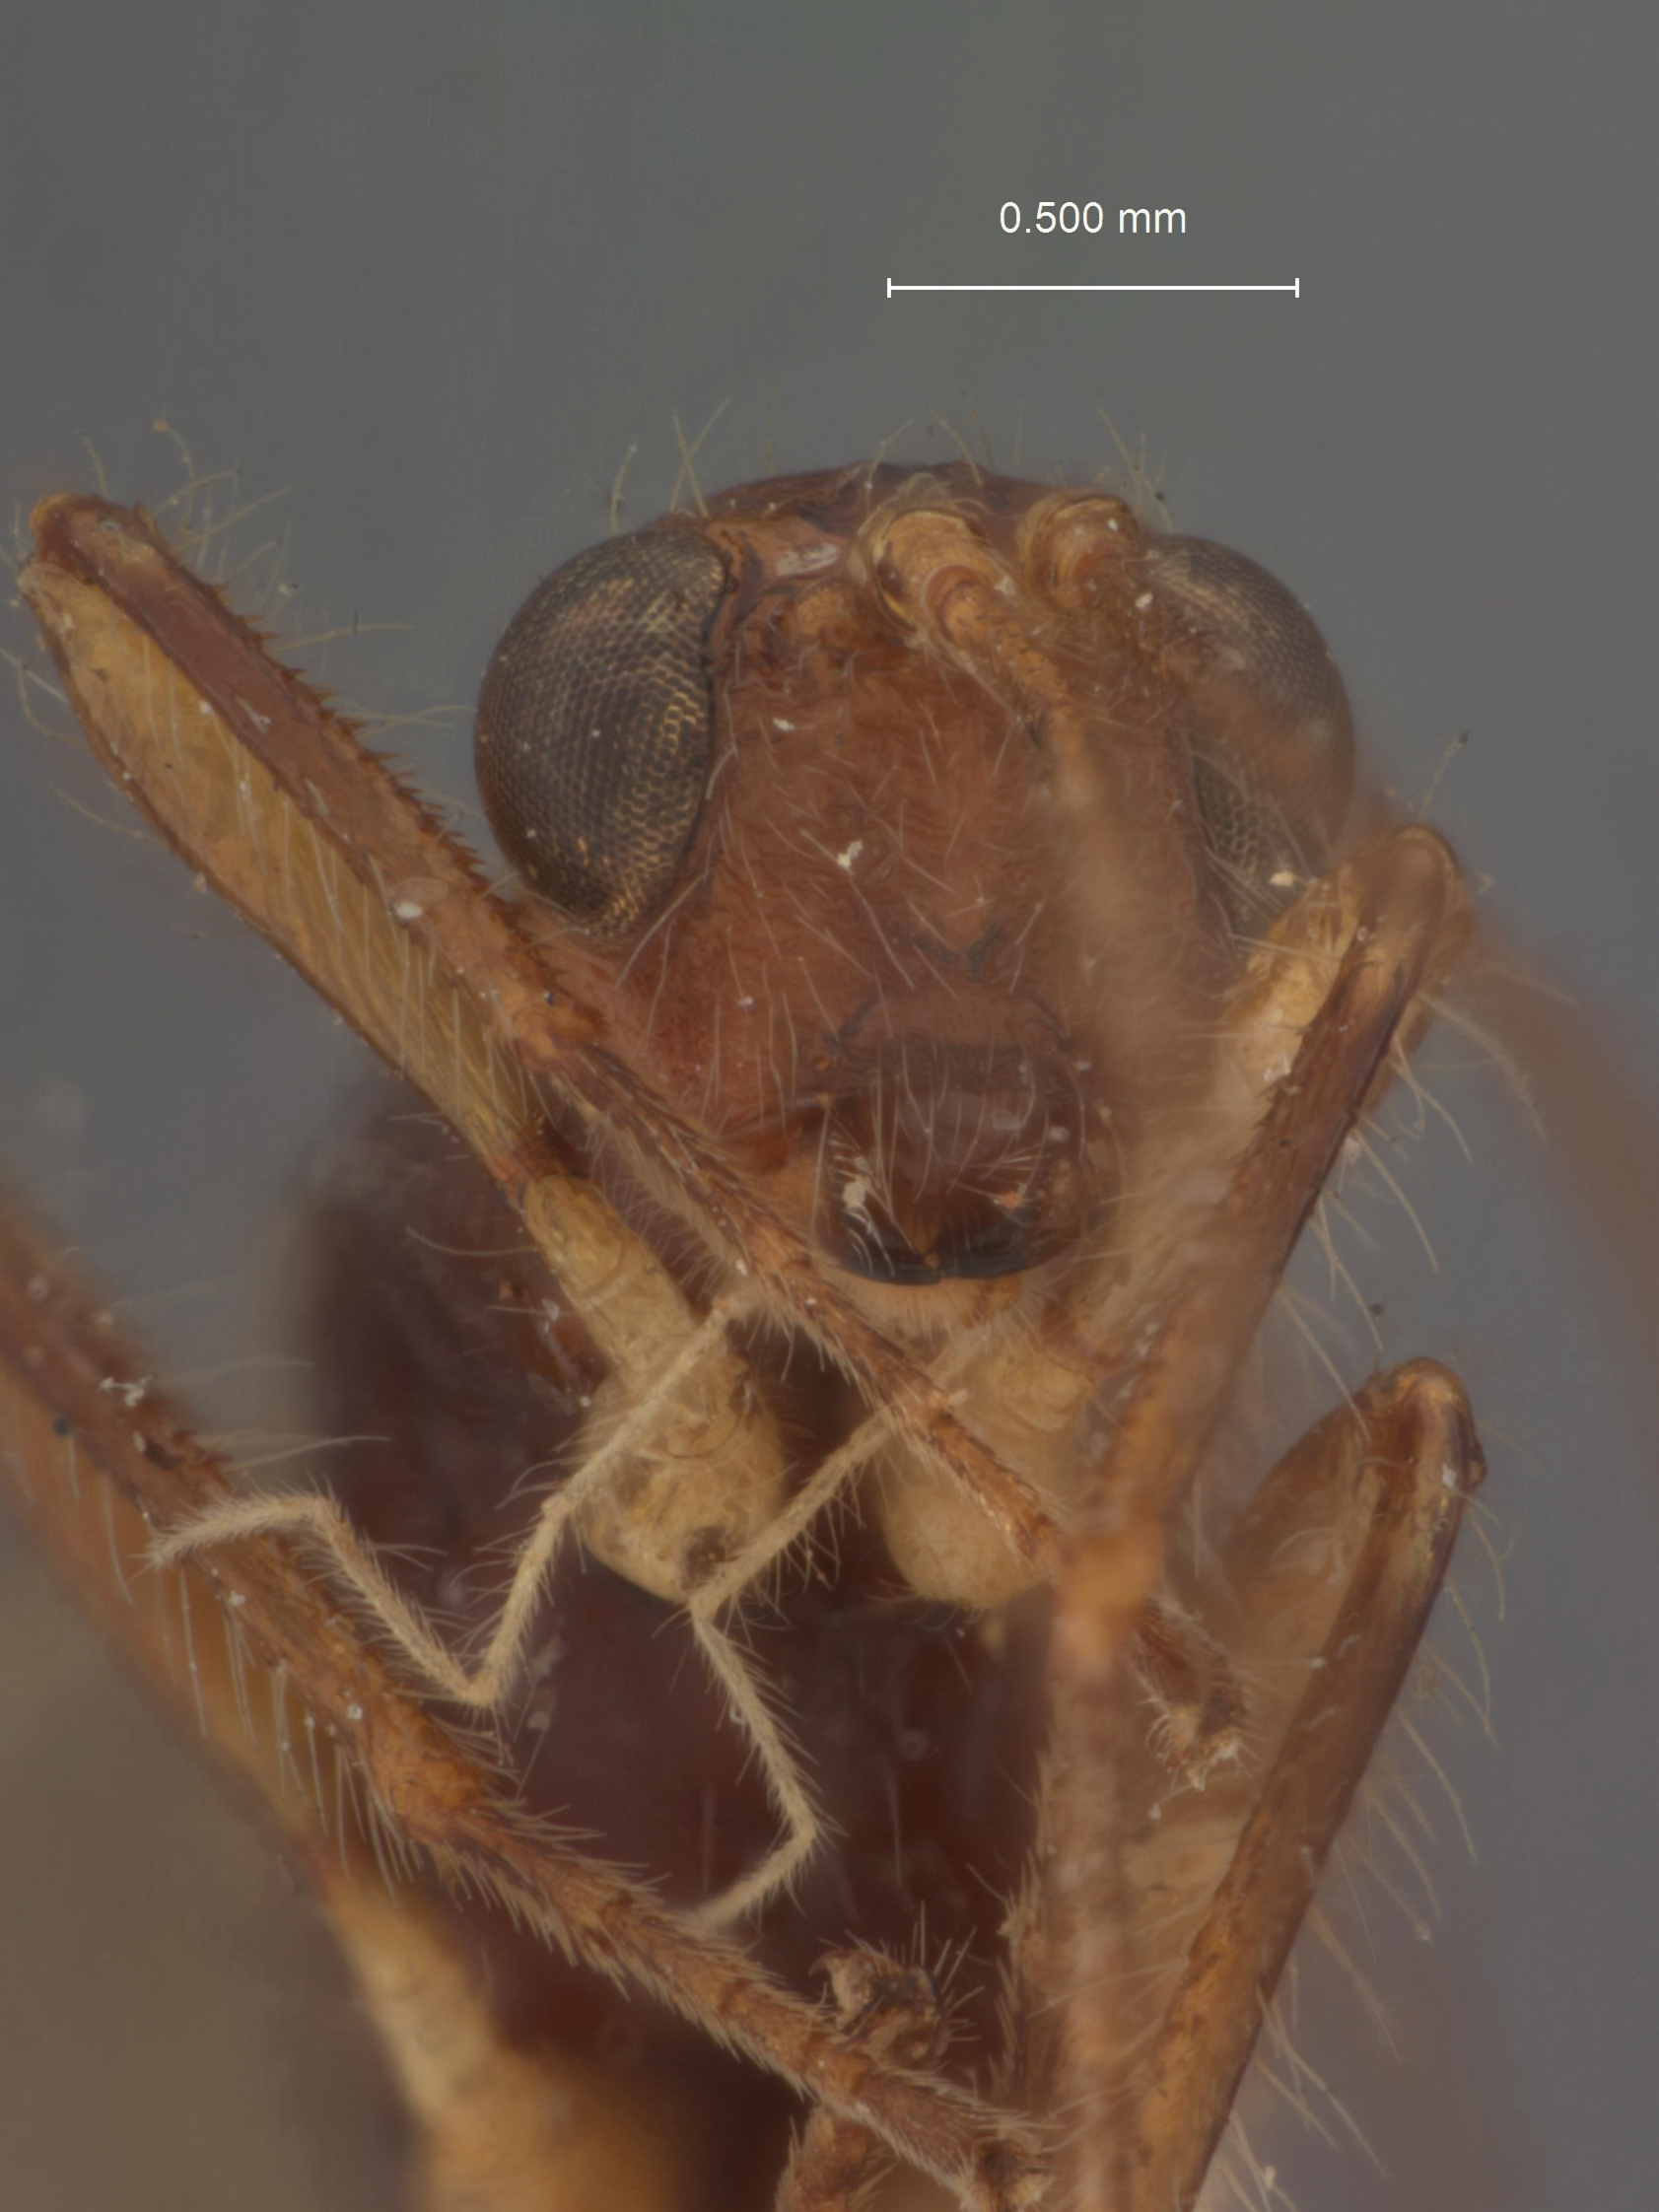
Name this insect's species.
Spathius periander
